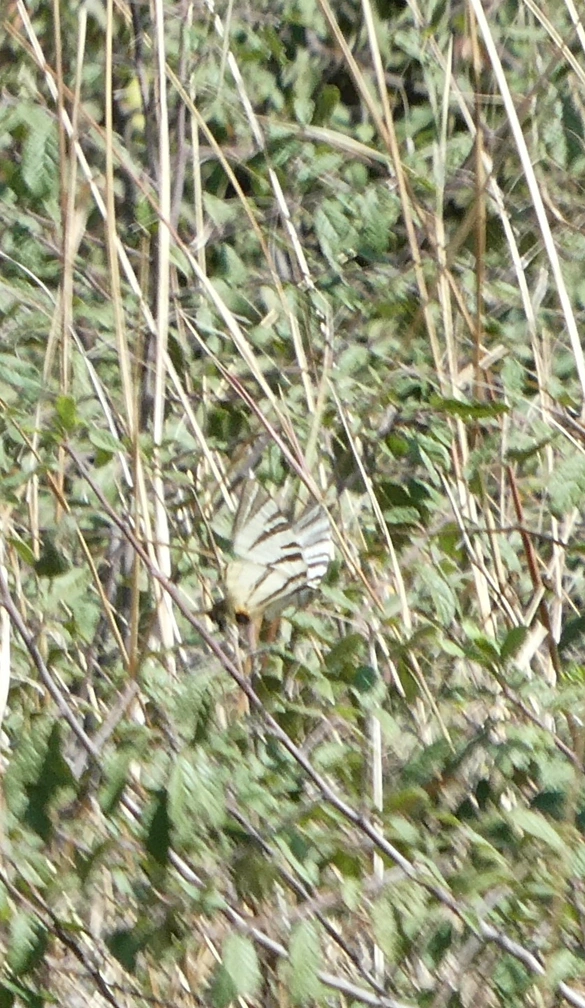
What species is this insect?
Iphiclides podalirius
